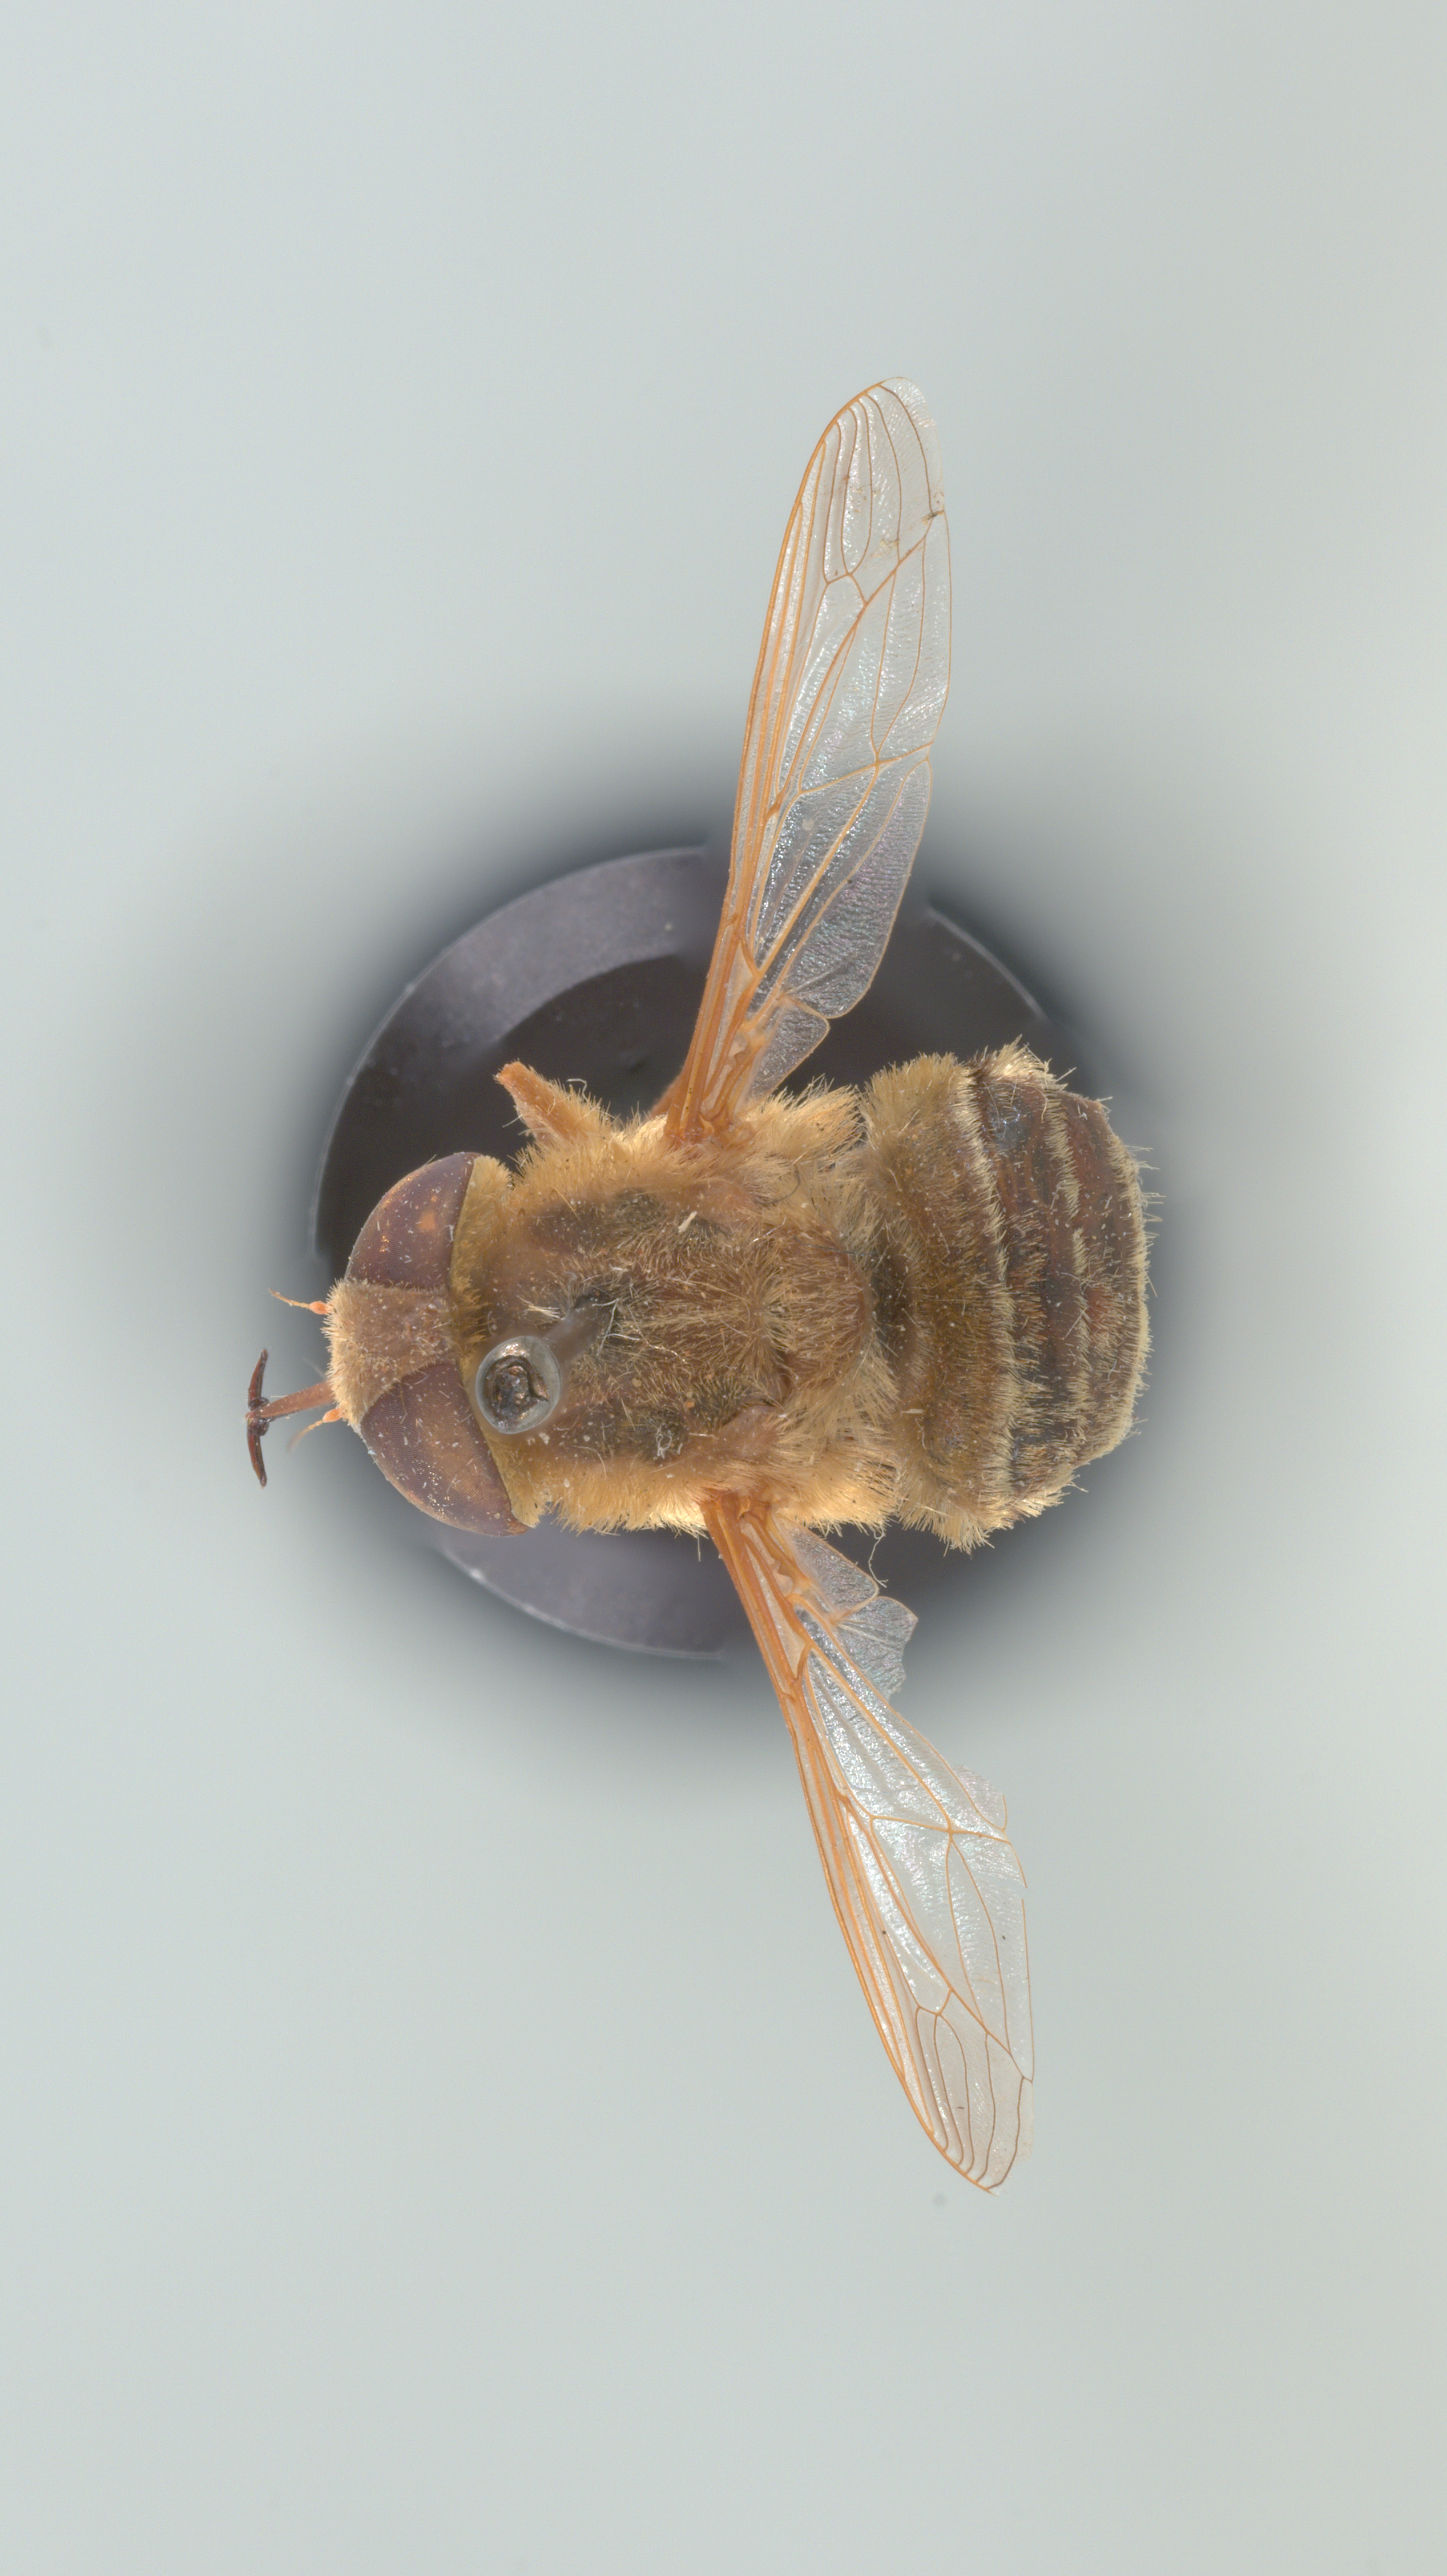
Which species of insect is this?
Neorhynchocephalus volaticus
